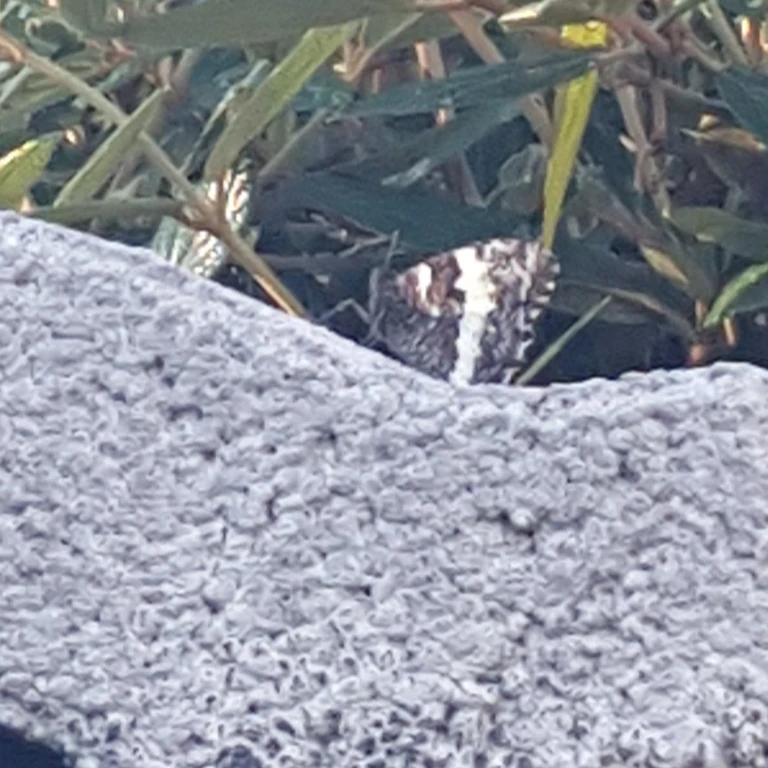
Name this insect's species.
Brintesia circe
